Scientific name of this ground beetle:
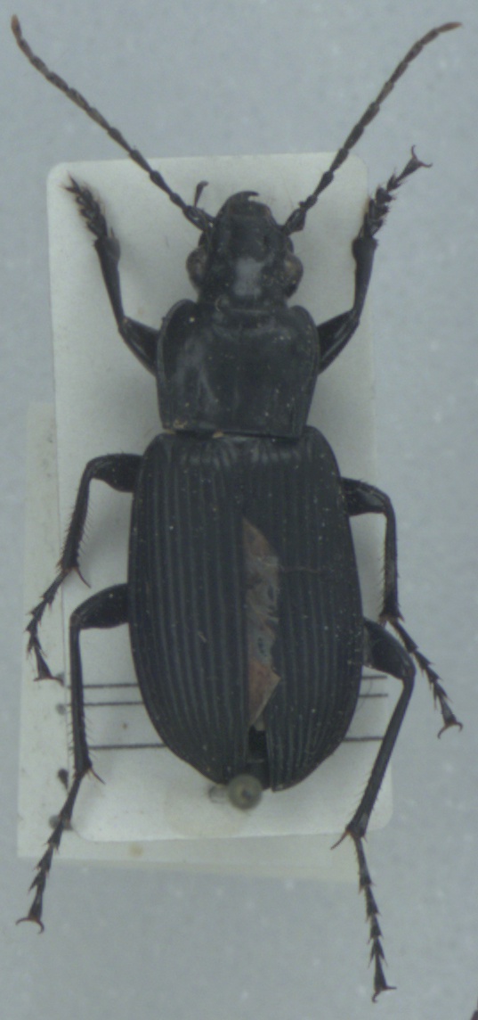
Pterostichus niger
